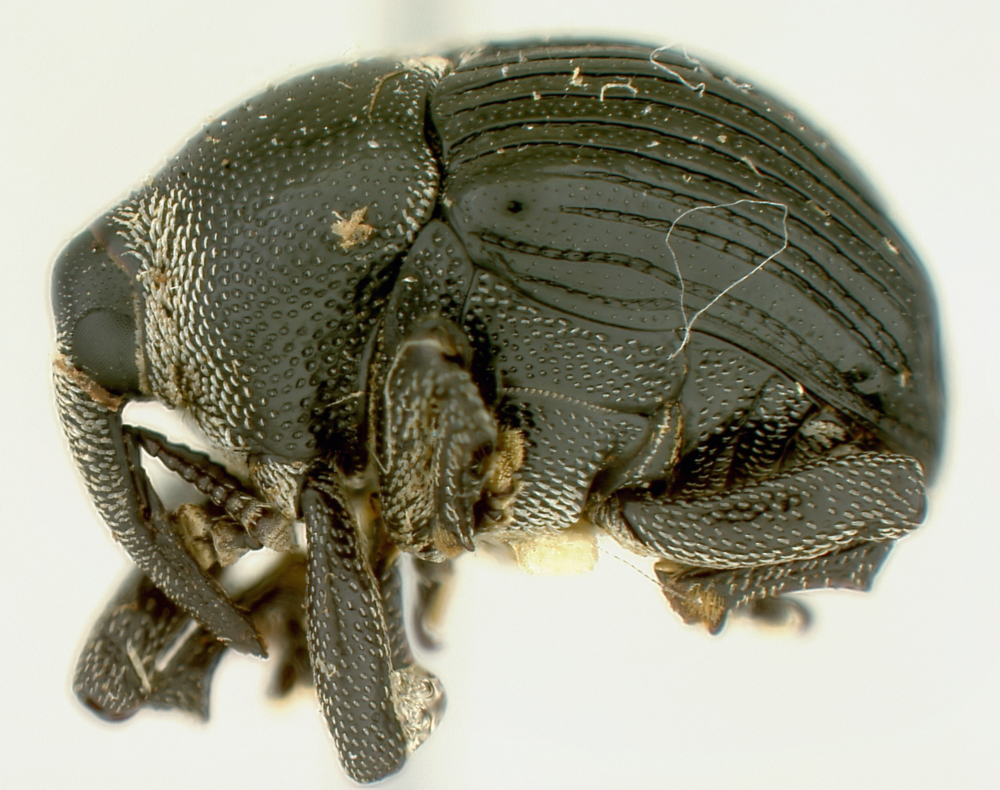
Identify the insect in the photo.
Tenemotes parviclavus
